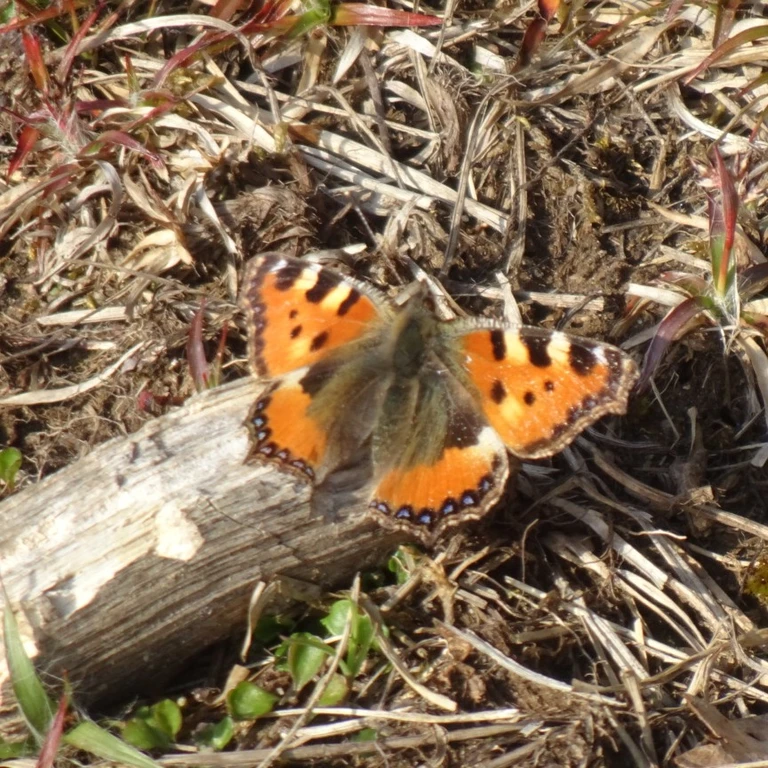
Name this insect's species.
Aglais urticae
